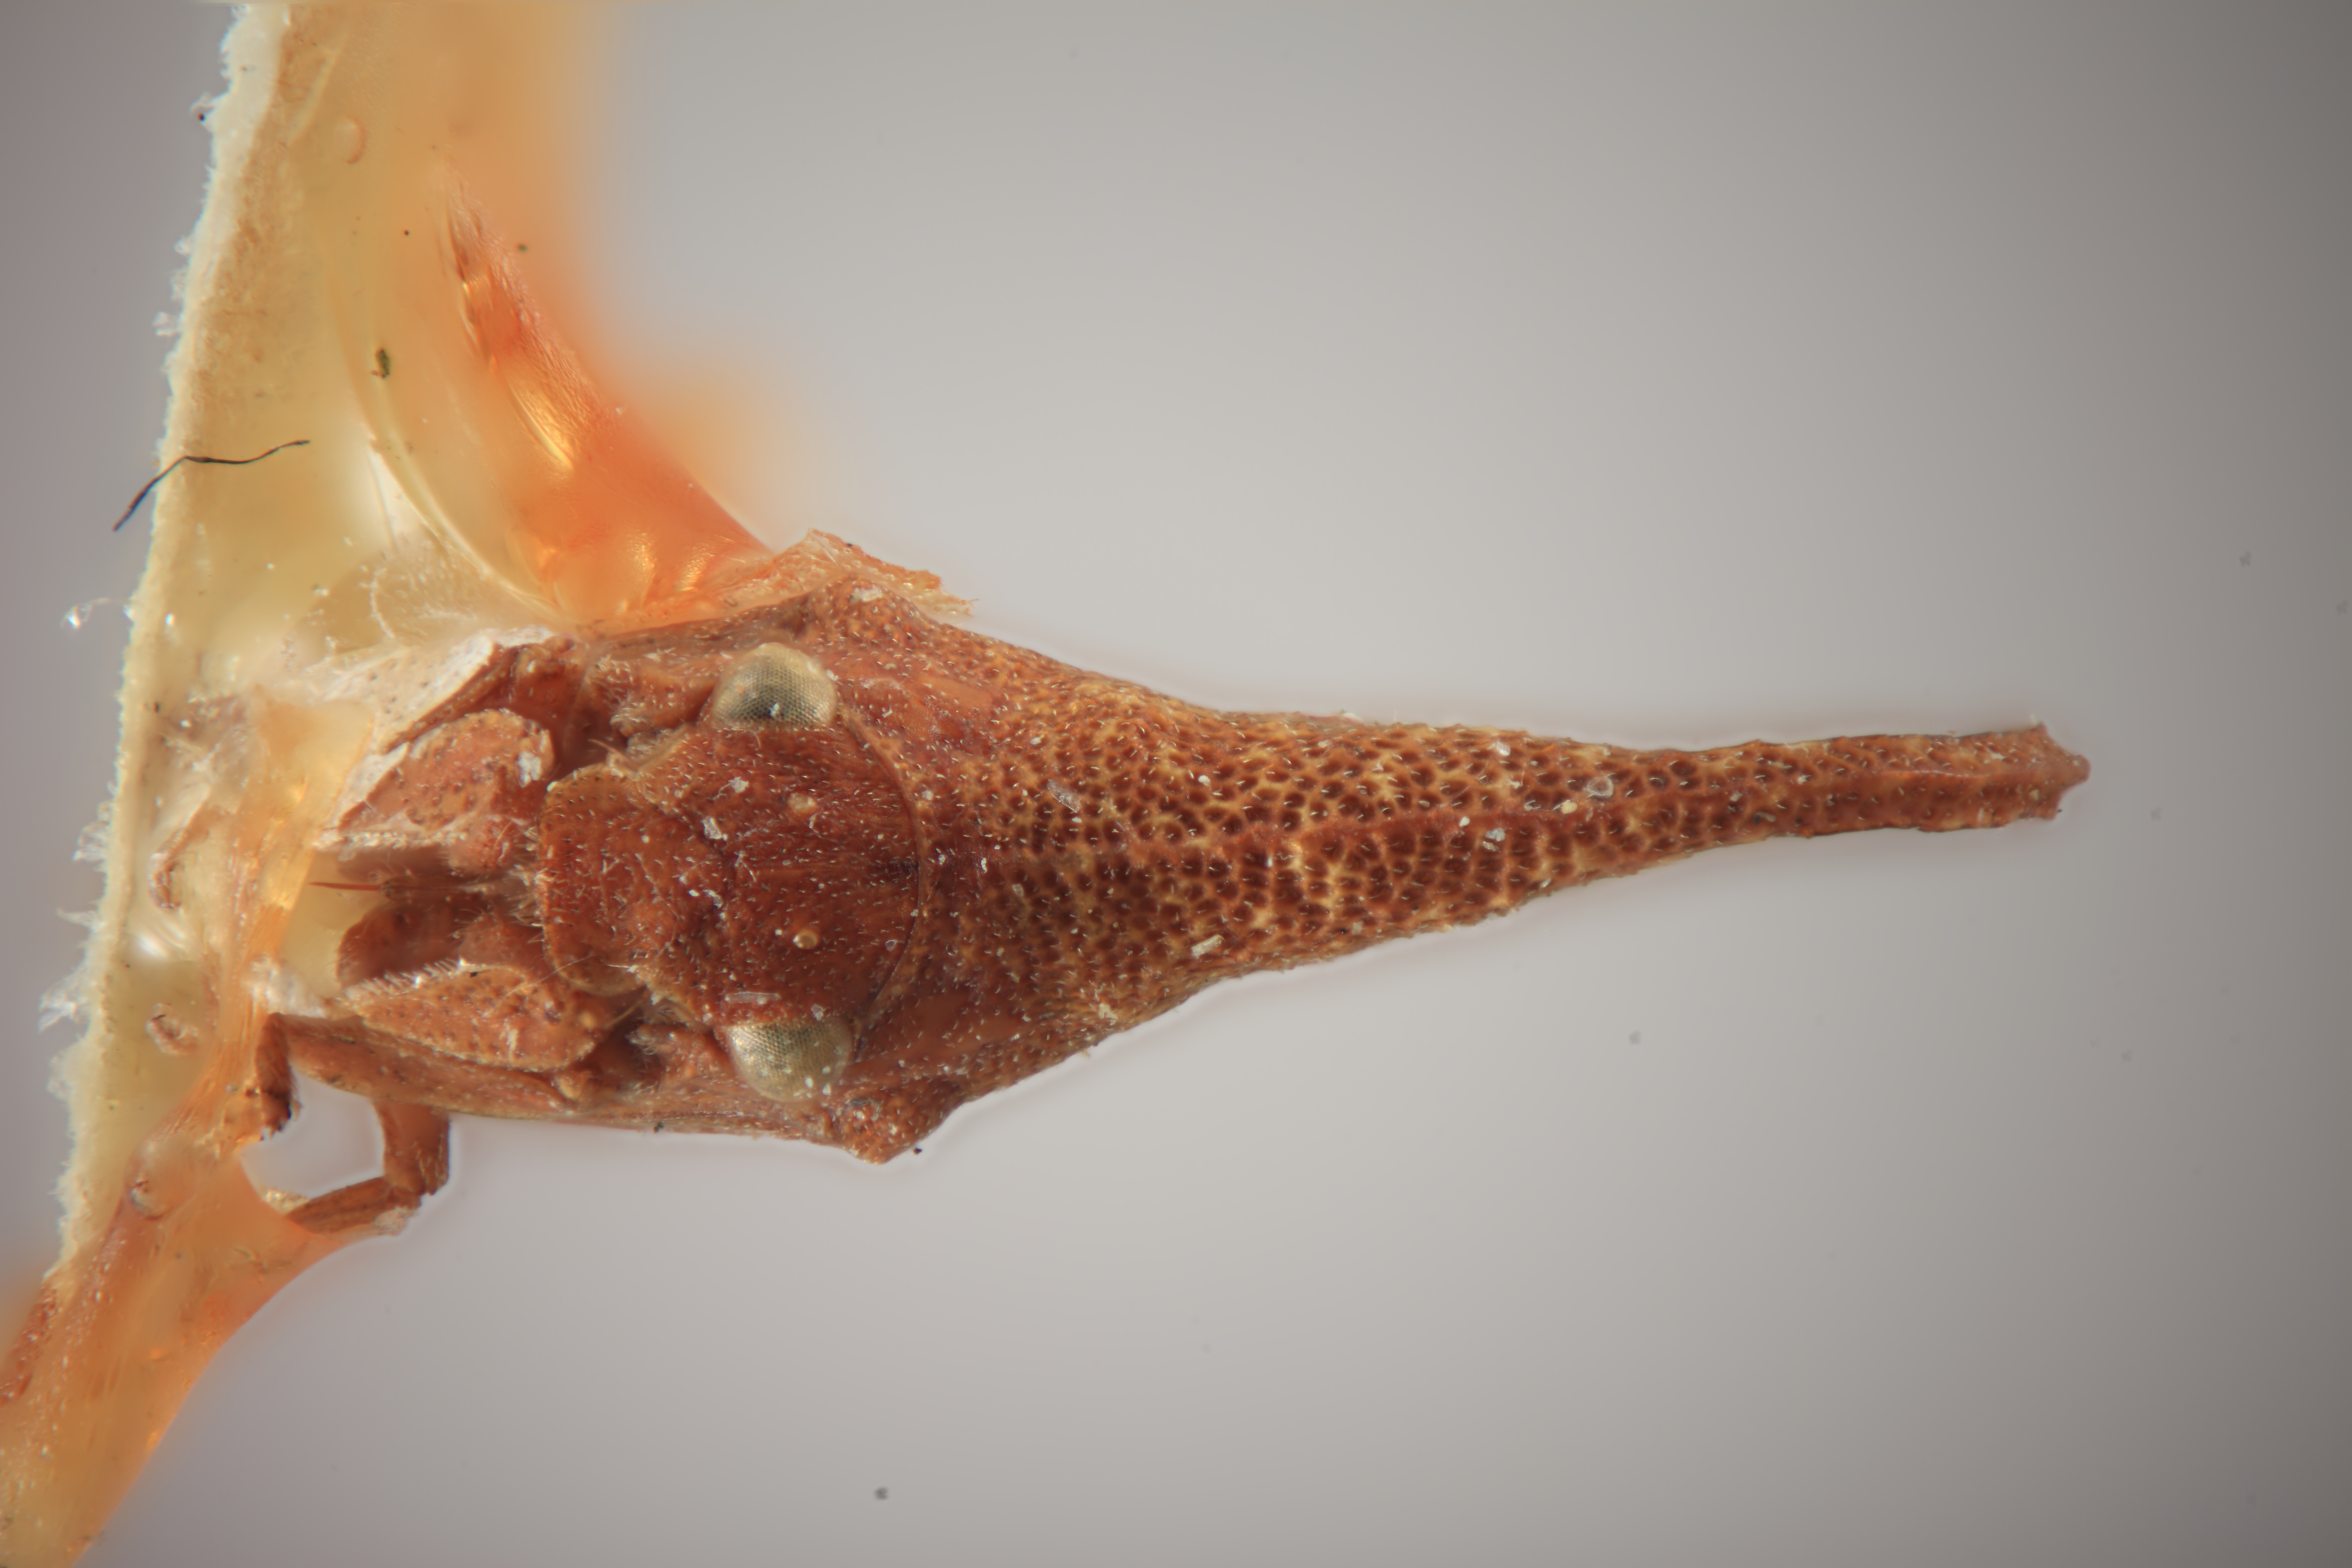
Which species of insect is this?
Hypsoprora alticornis
